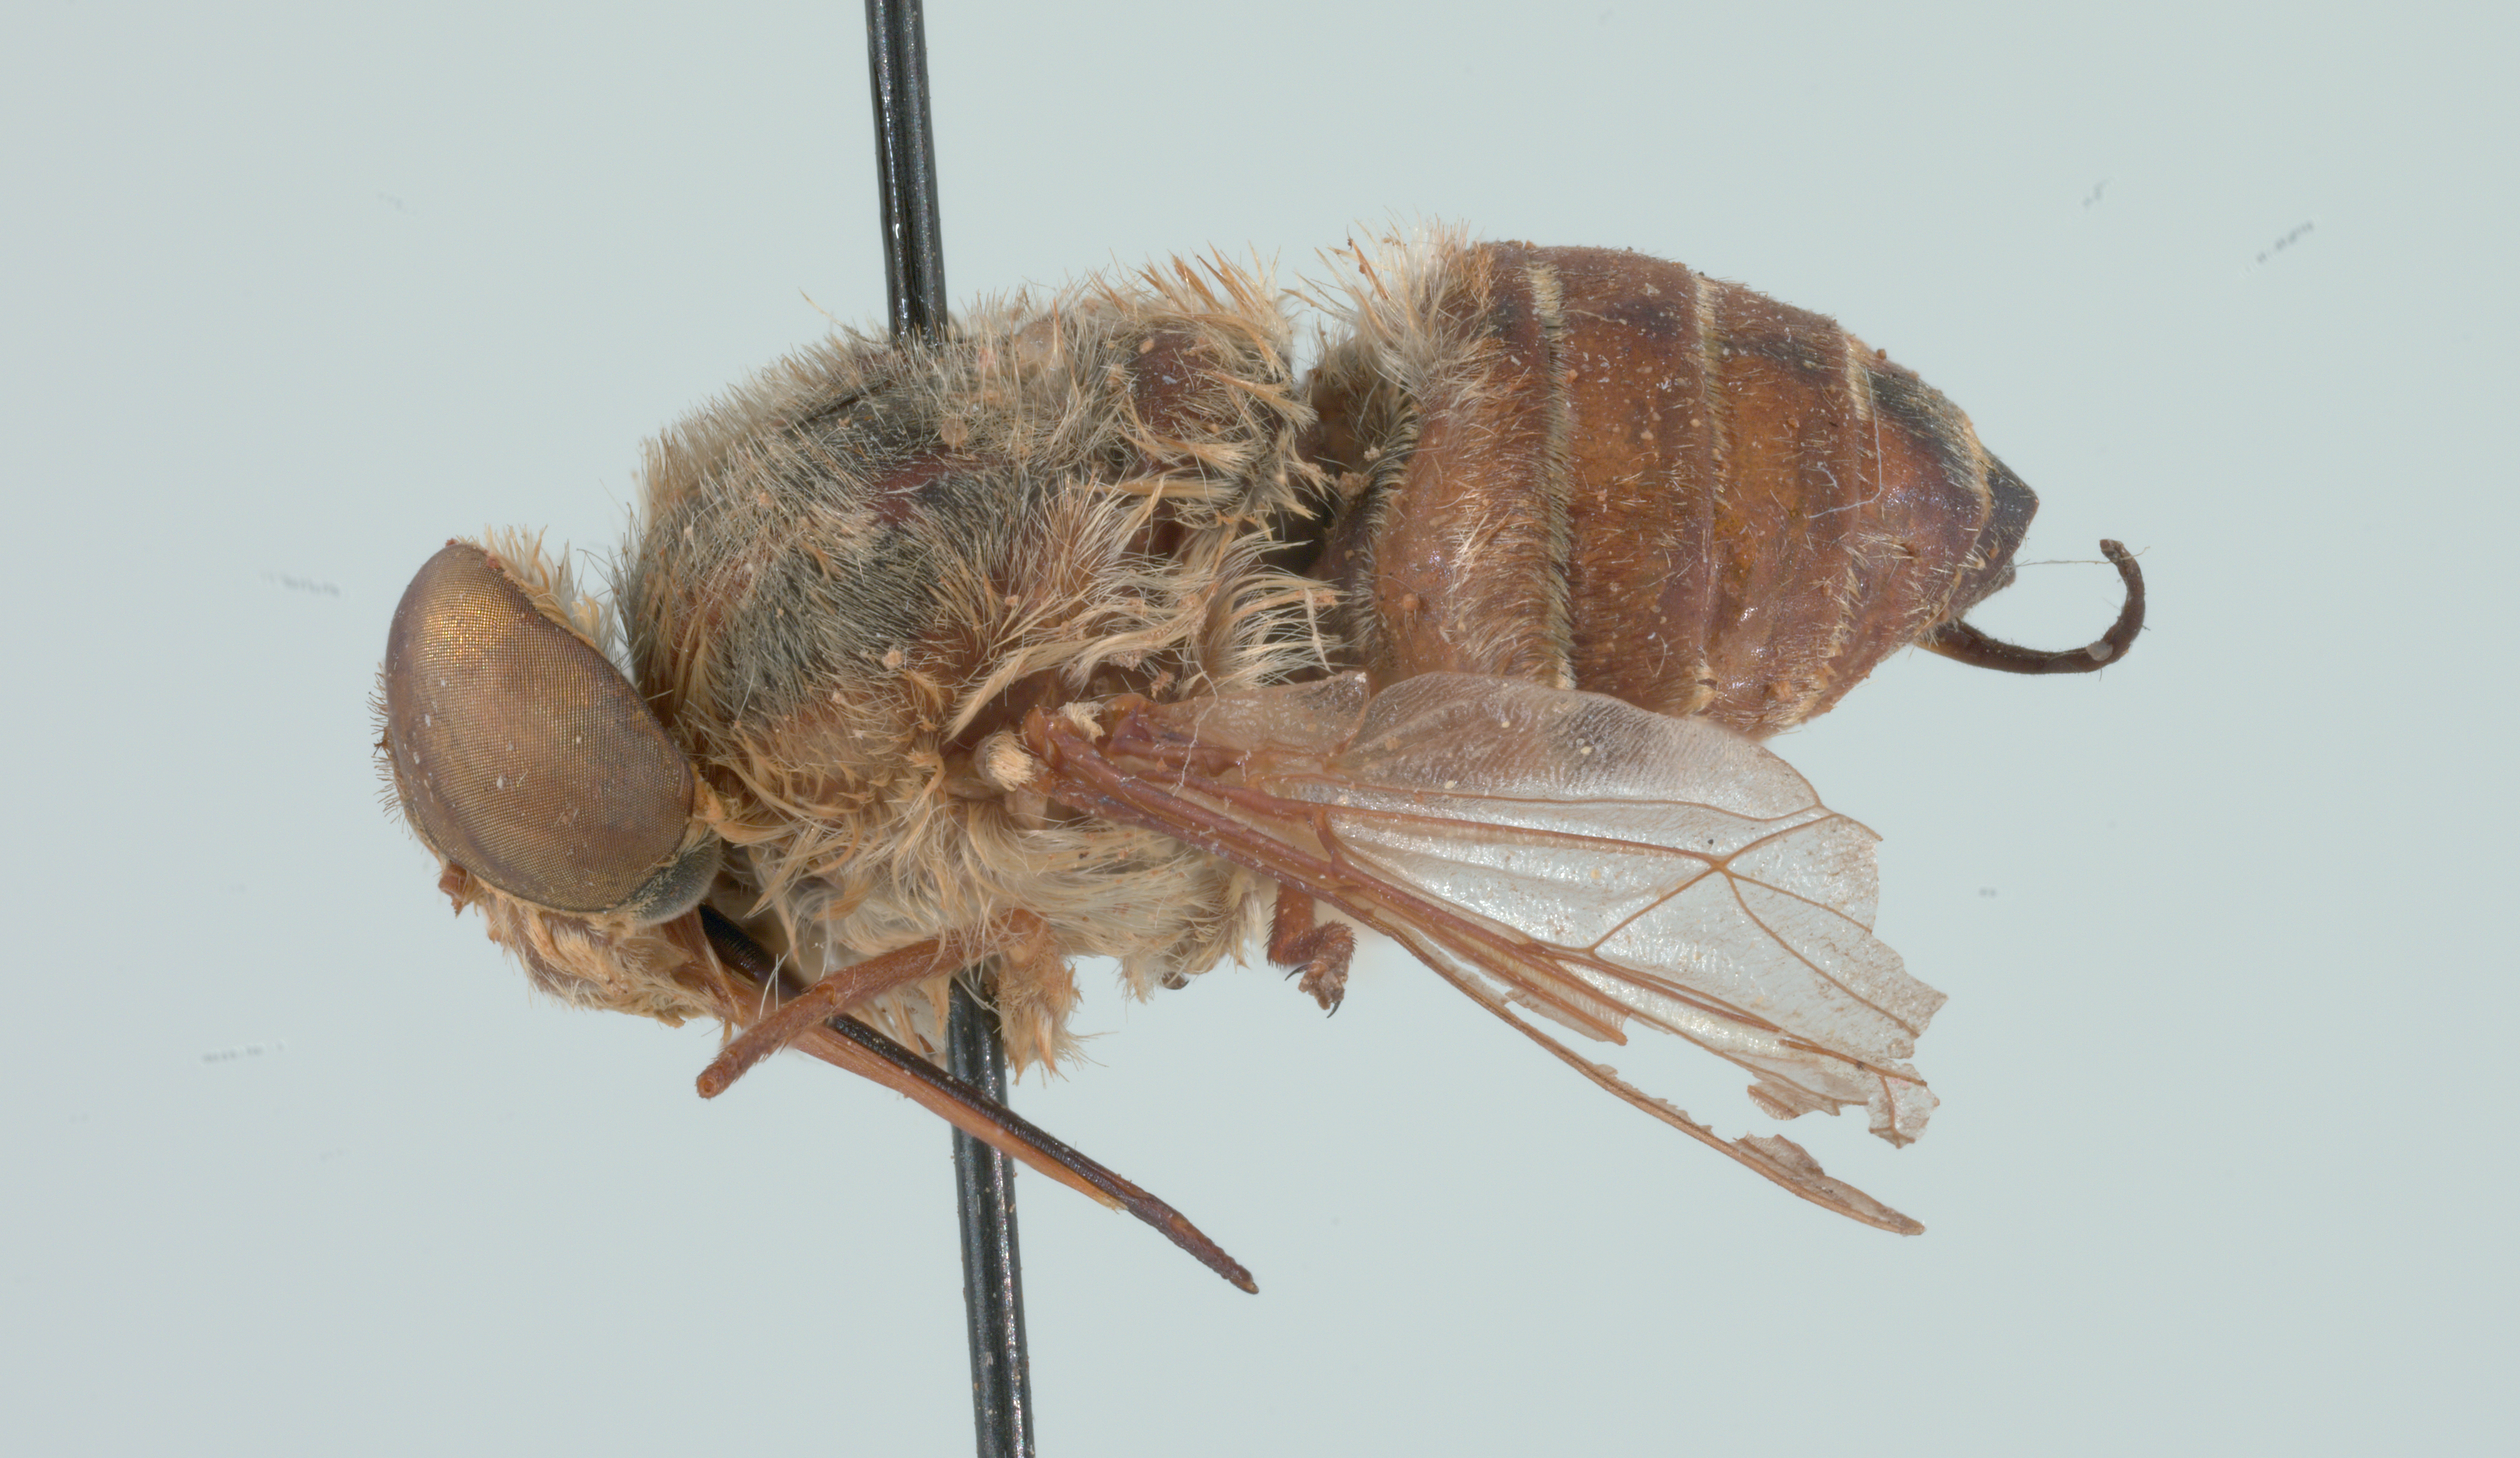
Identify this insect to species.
Neorhynchocephalus volaticus
